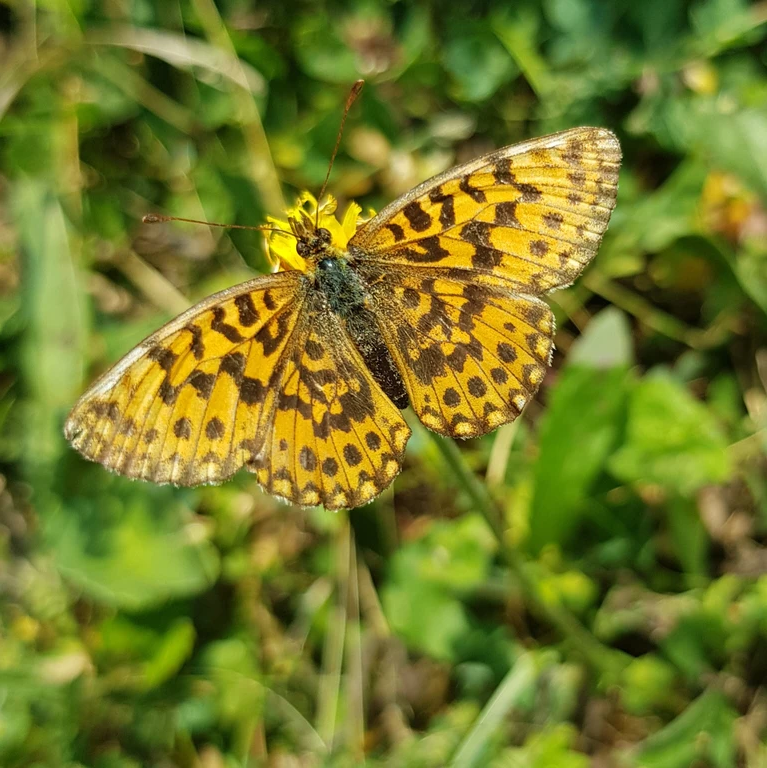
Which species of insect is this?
Boloria dia
